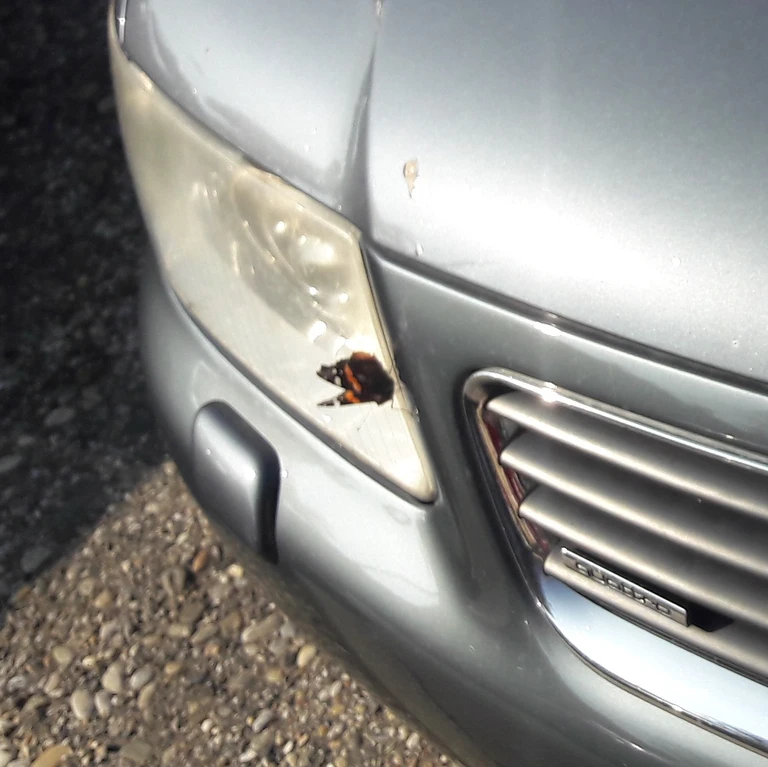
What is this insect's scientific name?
Vanessa atalanta
